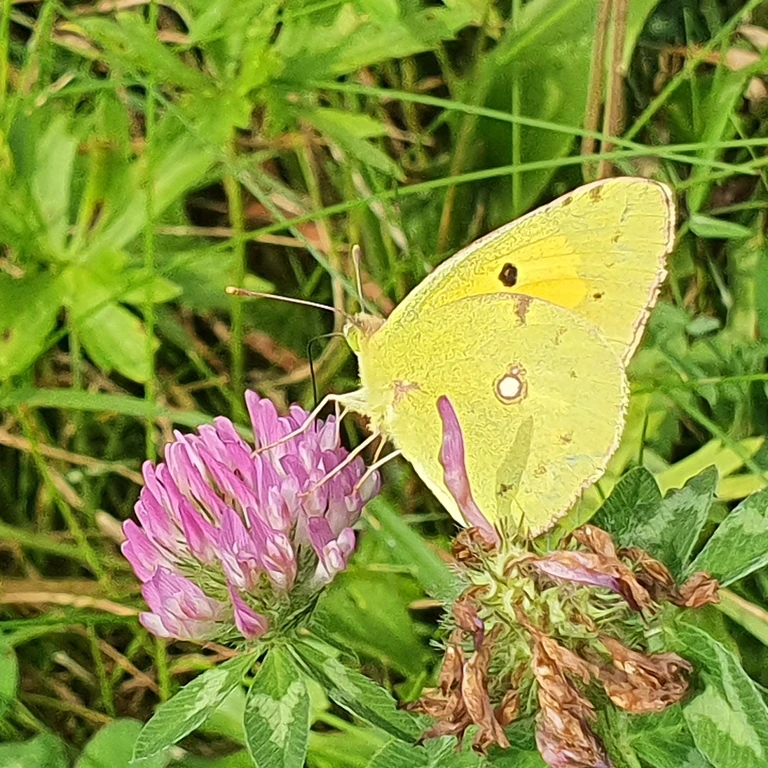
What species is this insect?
Colias croceus
